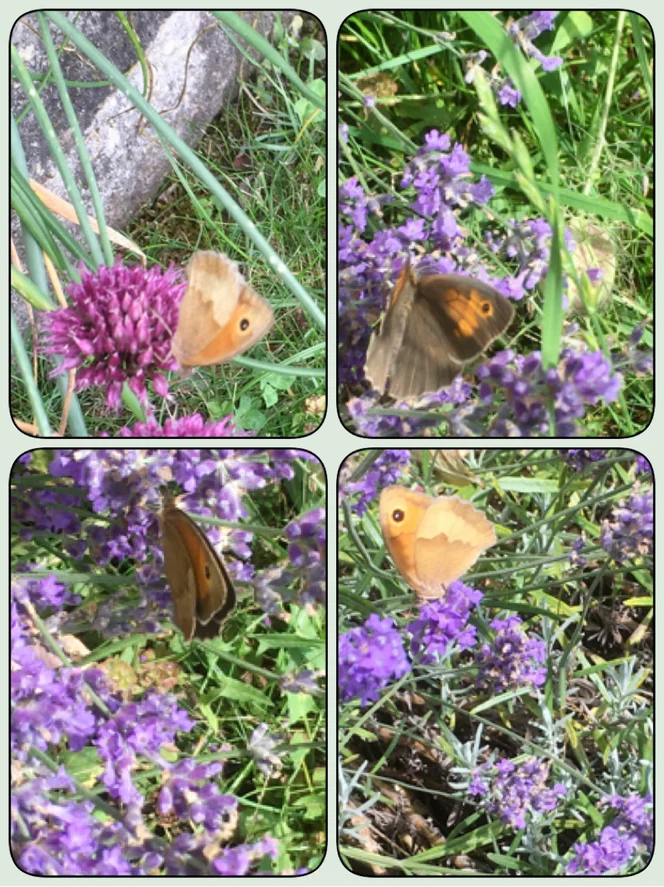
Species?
Maniola jurtina
